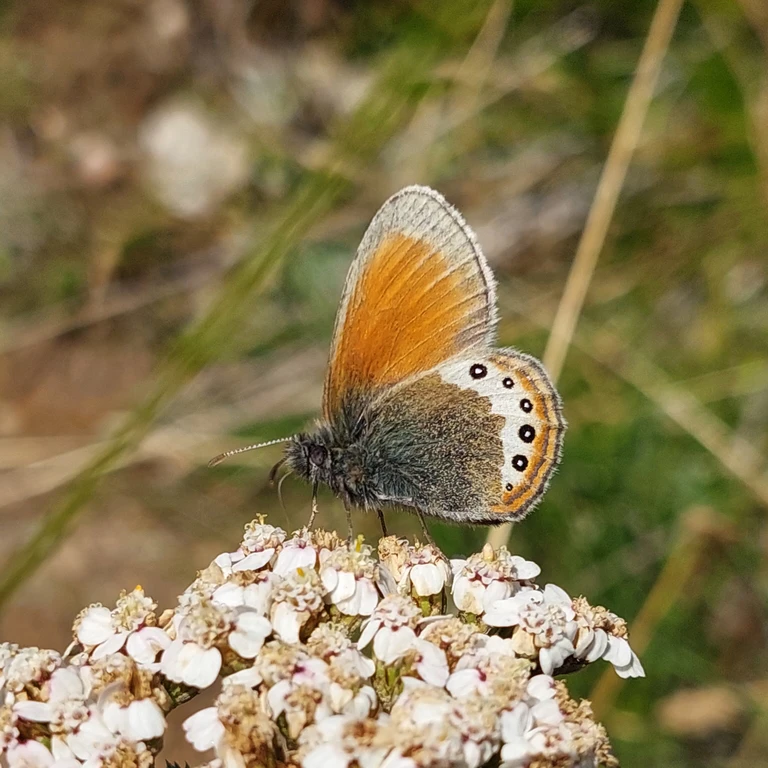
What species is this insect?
Coenonympha gardetta
